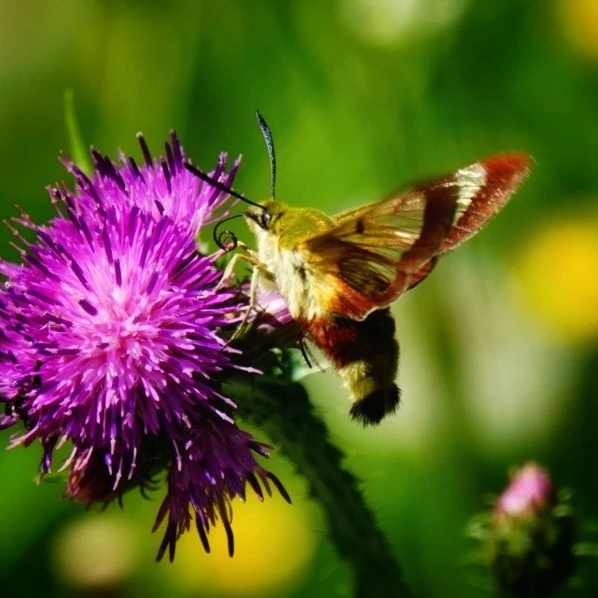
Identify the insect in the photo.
Hemaris fuciformis
